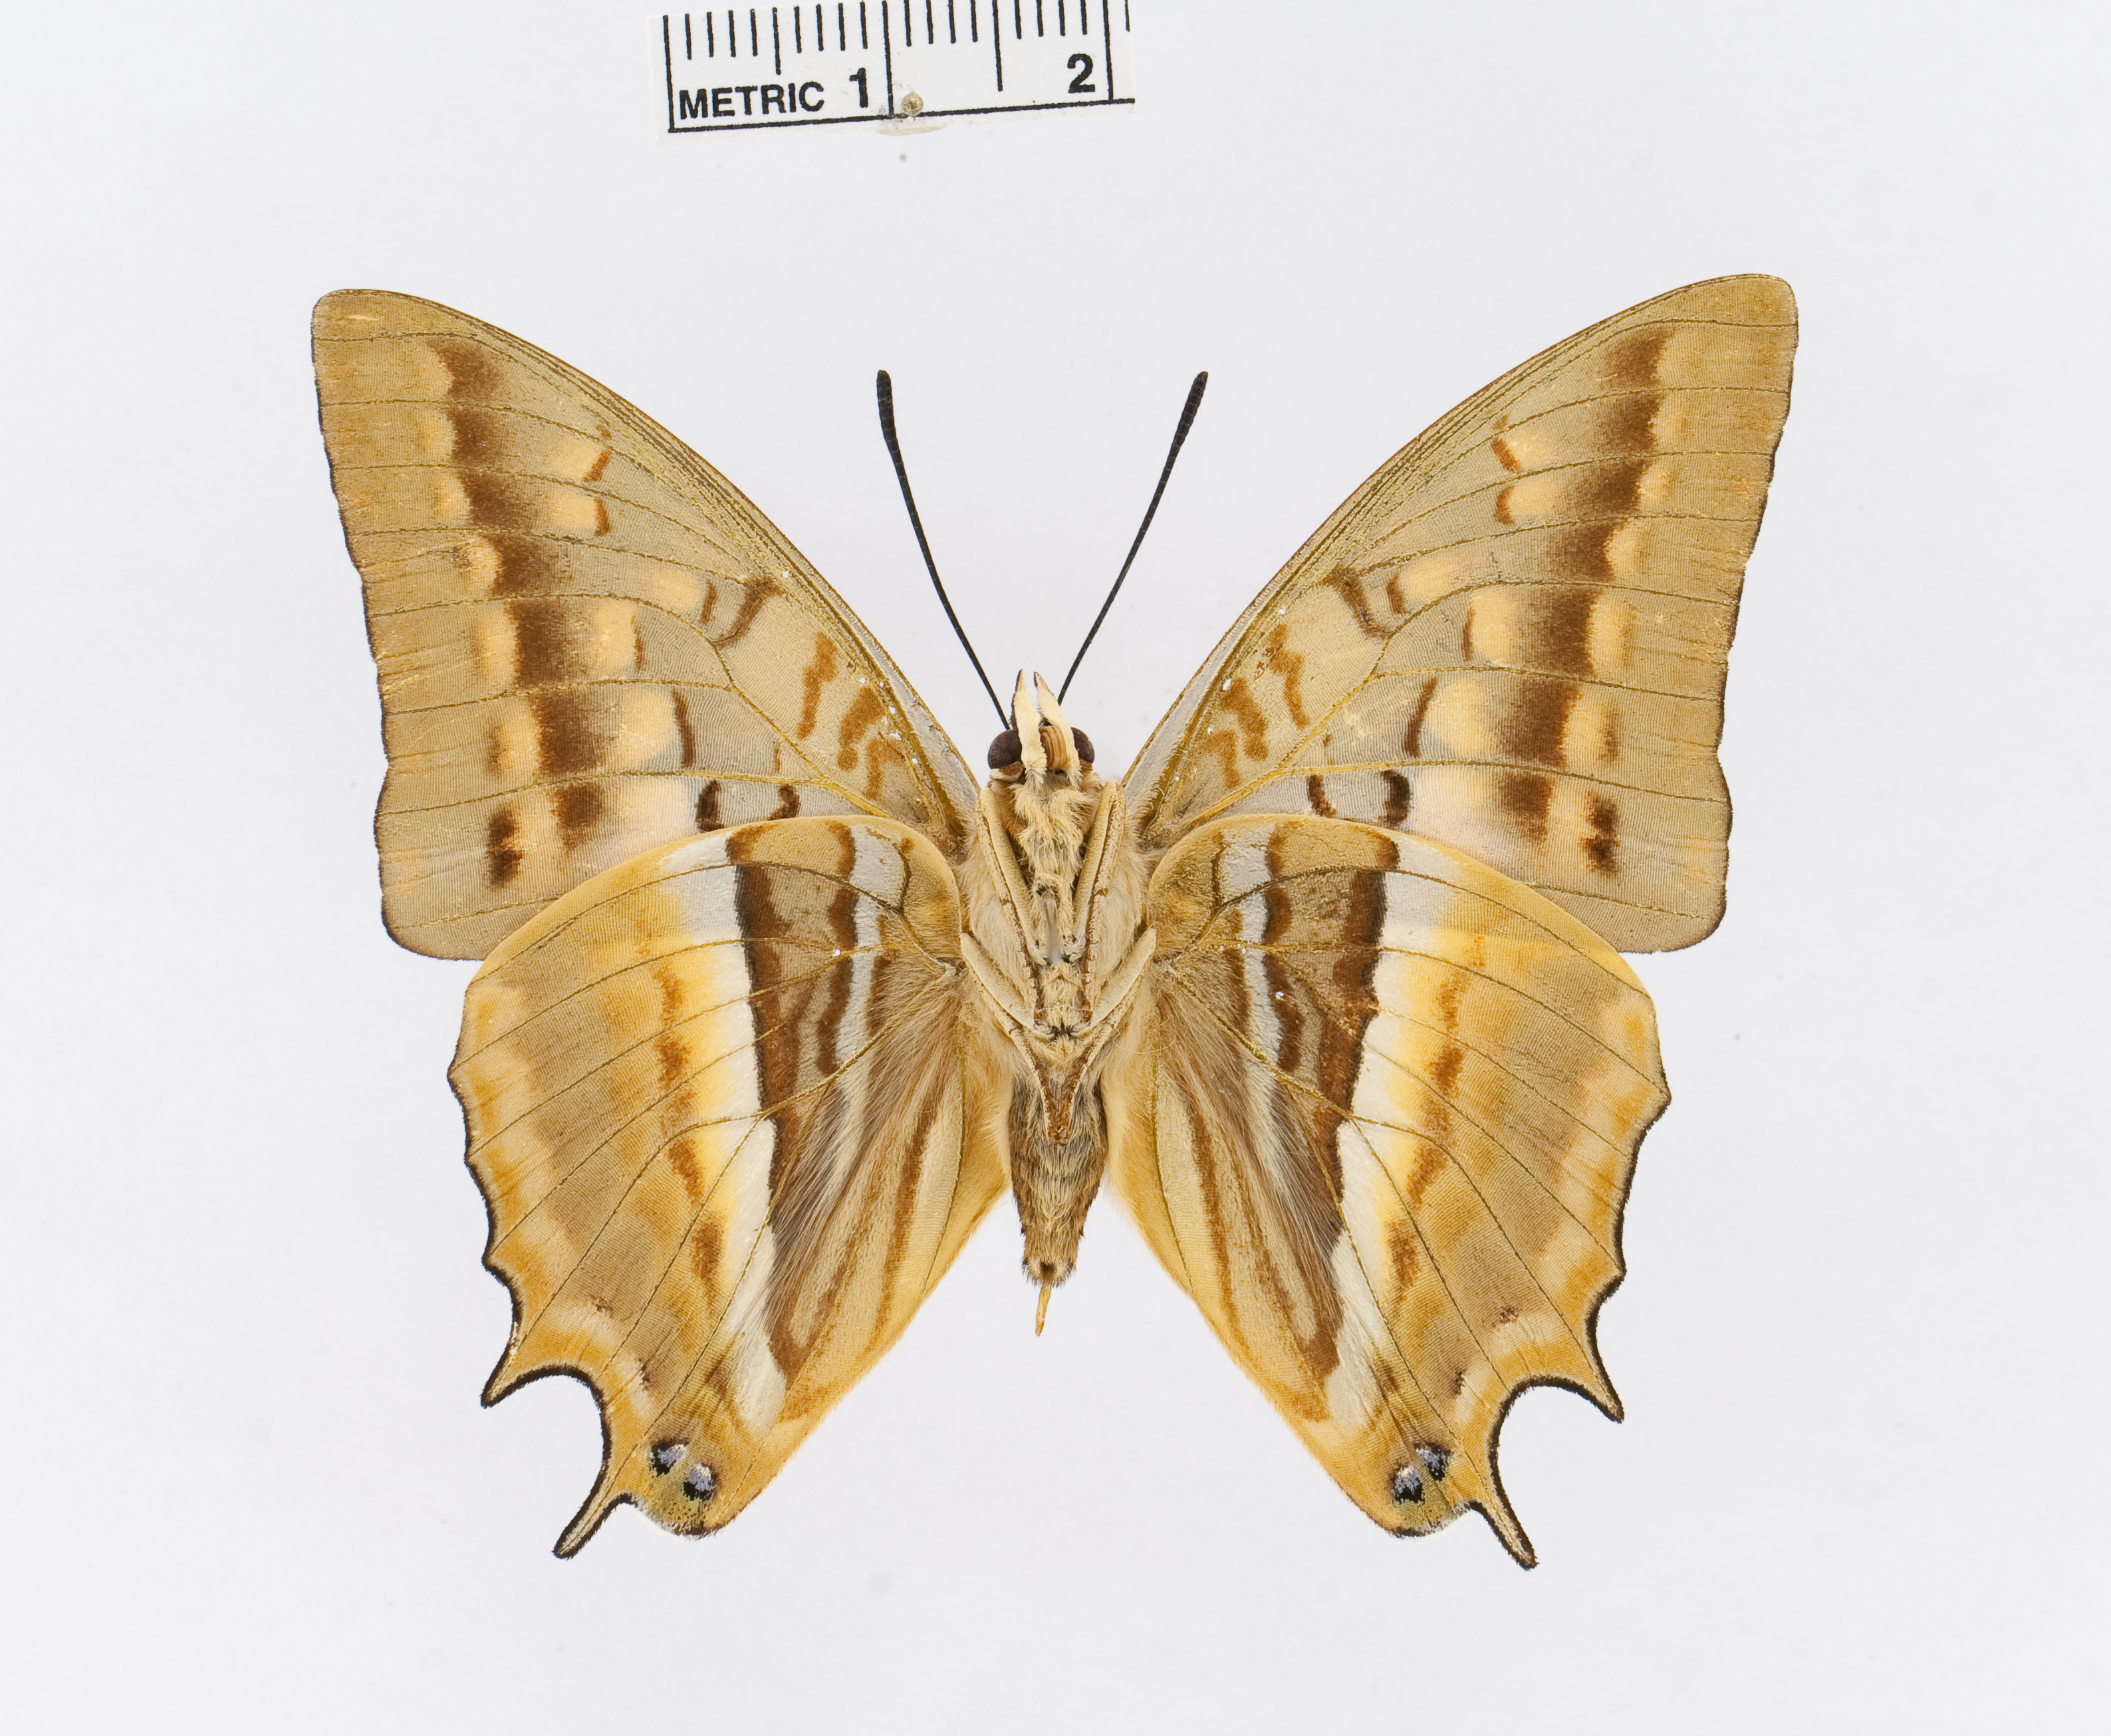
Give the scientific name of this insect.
Charaxes alticola
